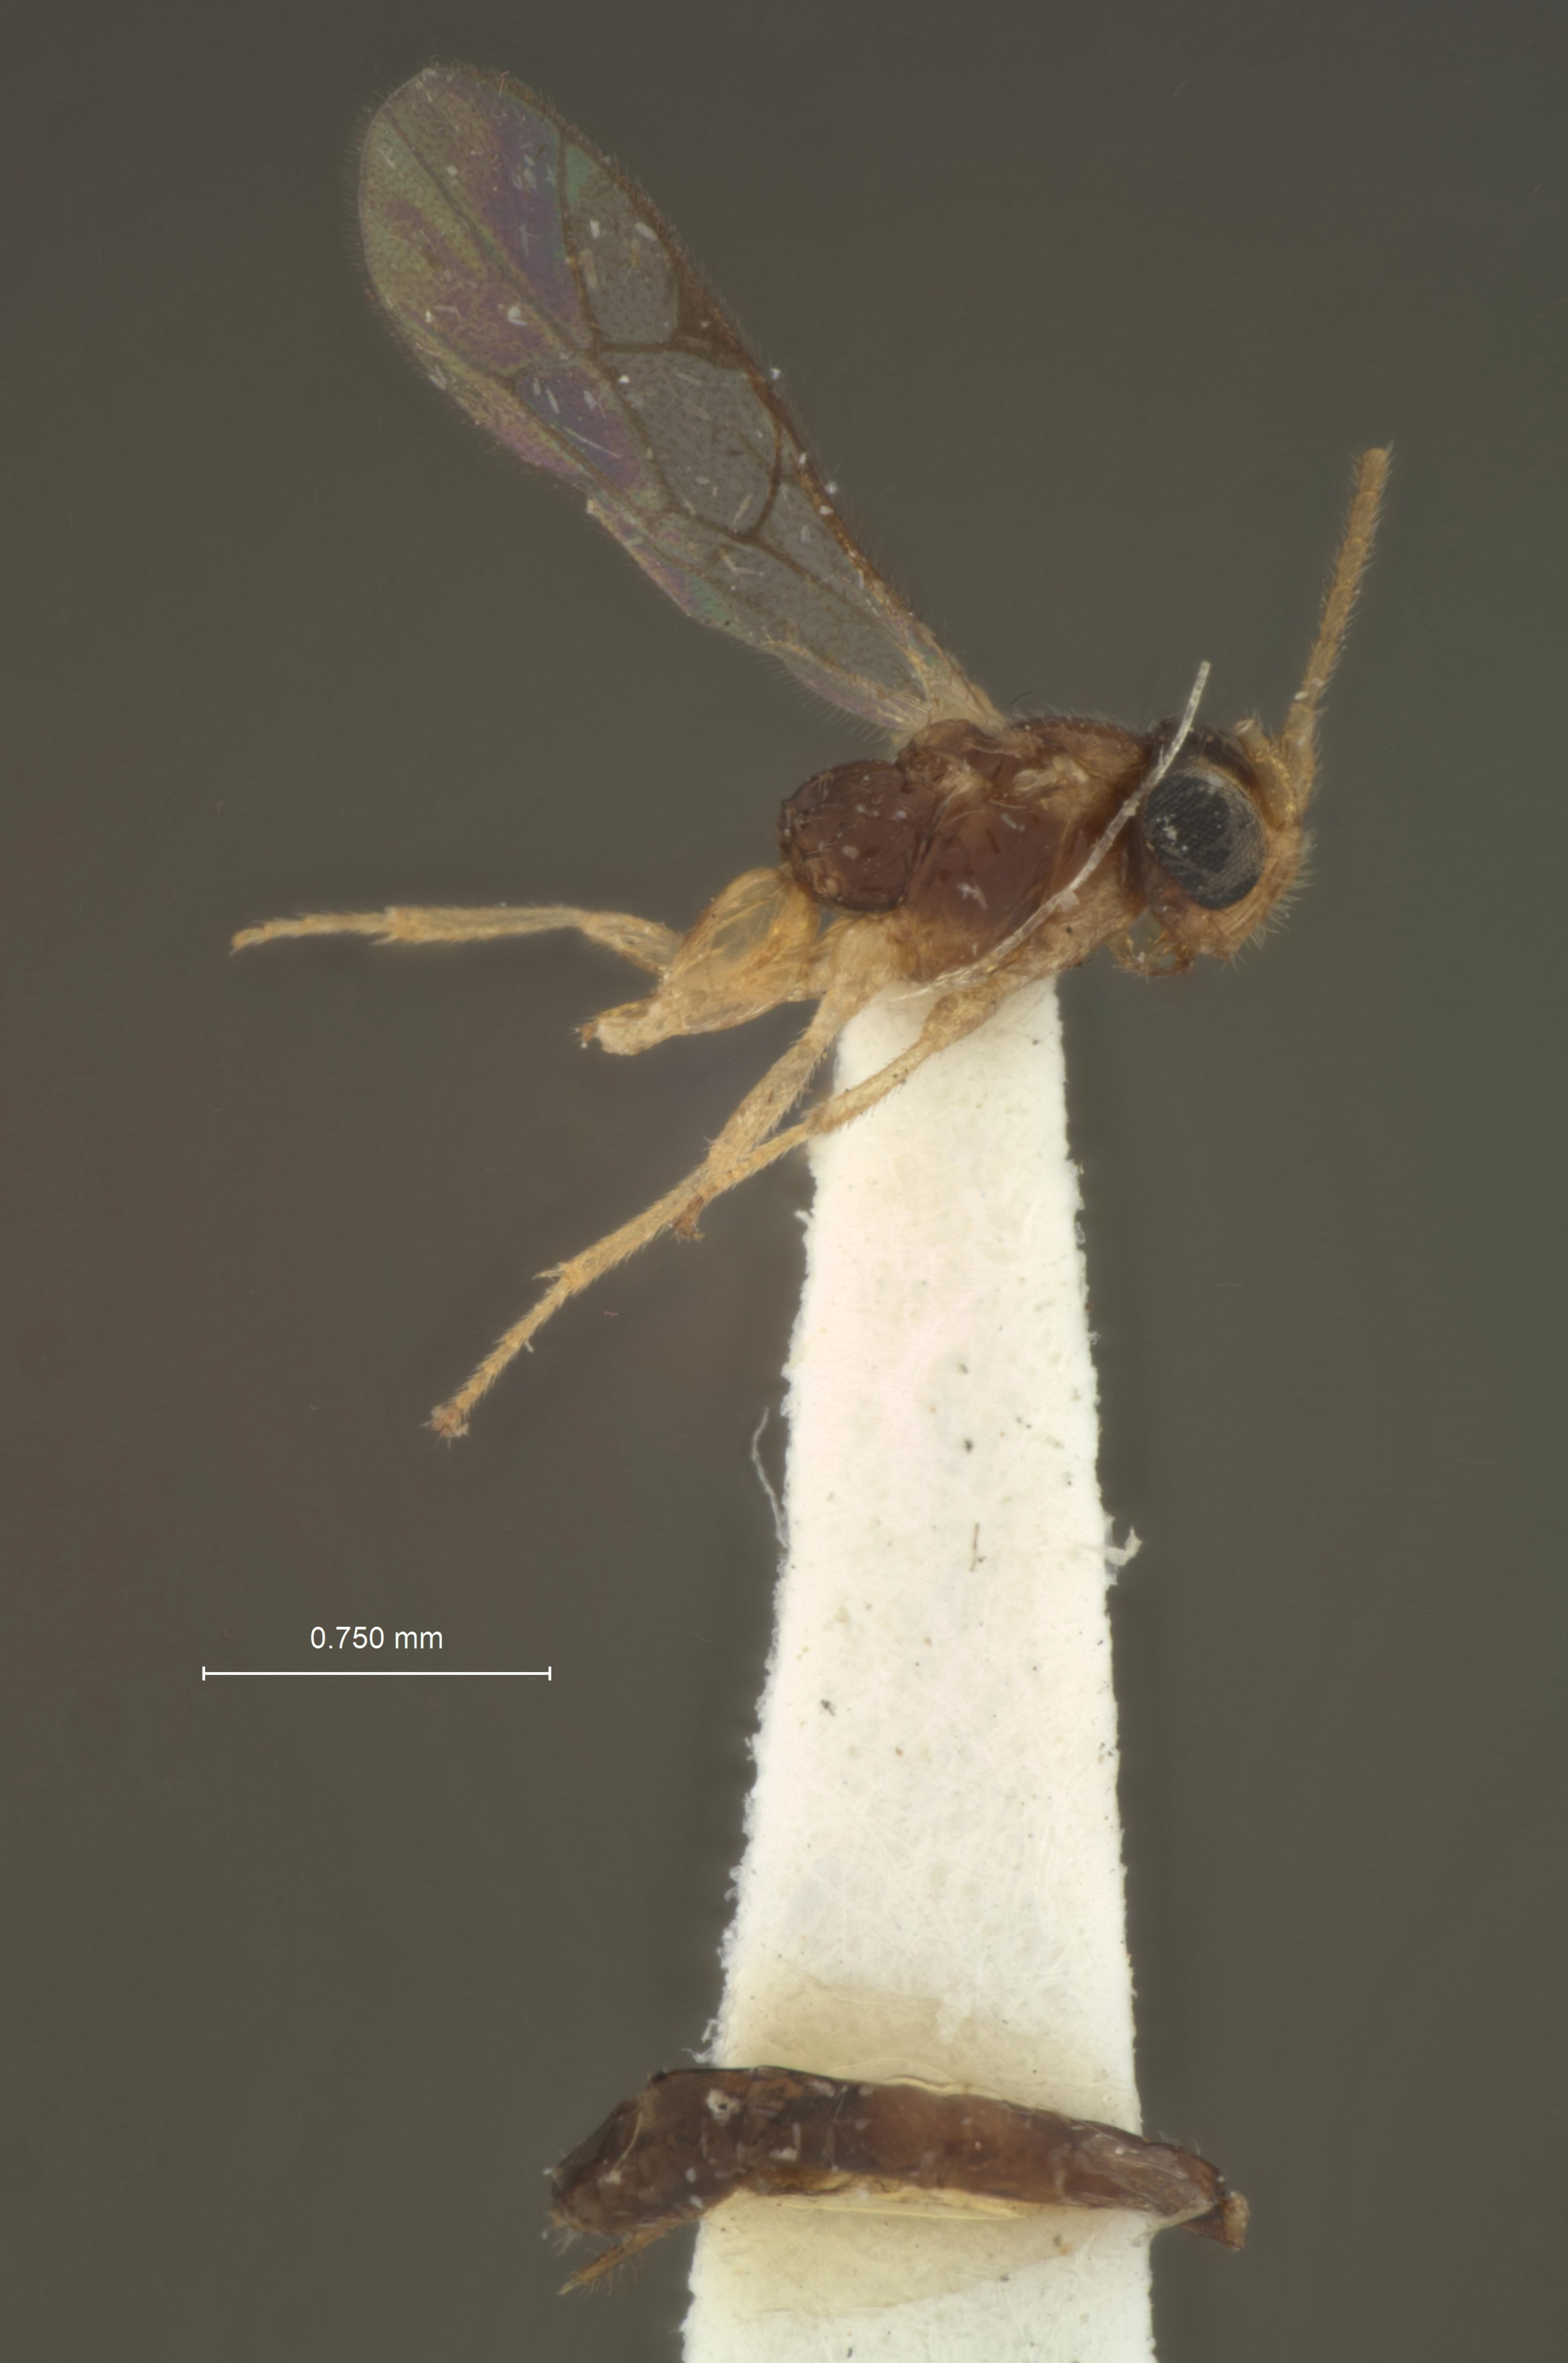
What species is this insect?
Orthocentrus variabilis
